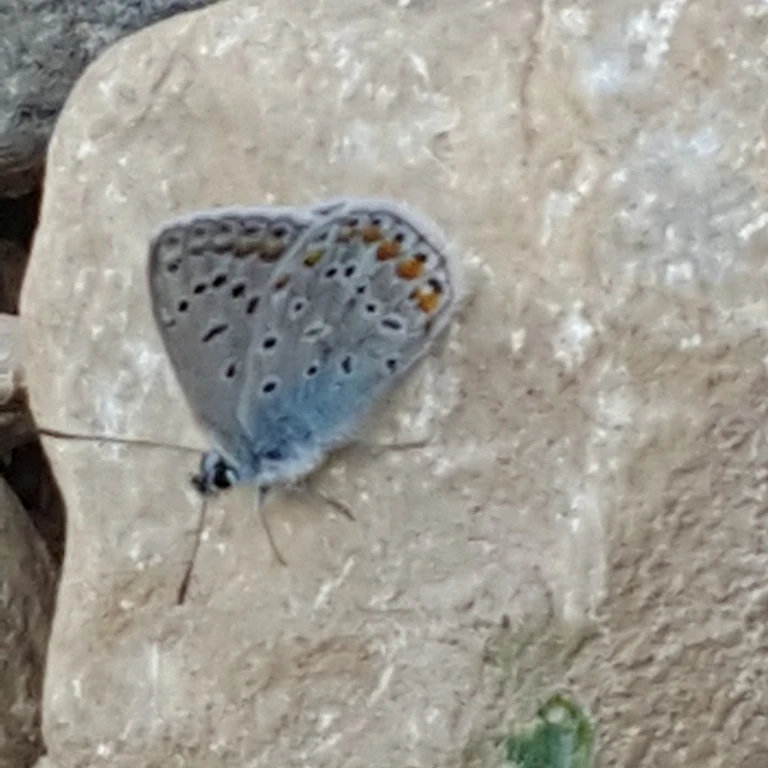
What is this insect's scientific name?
Polyommatus icarus
